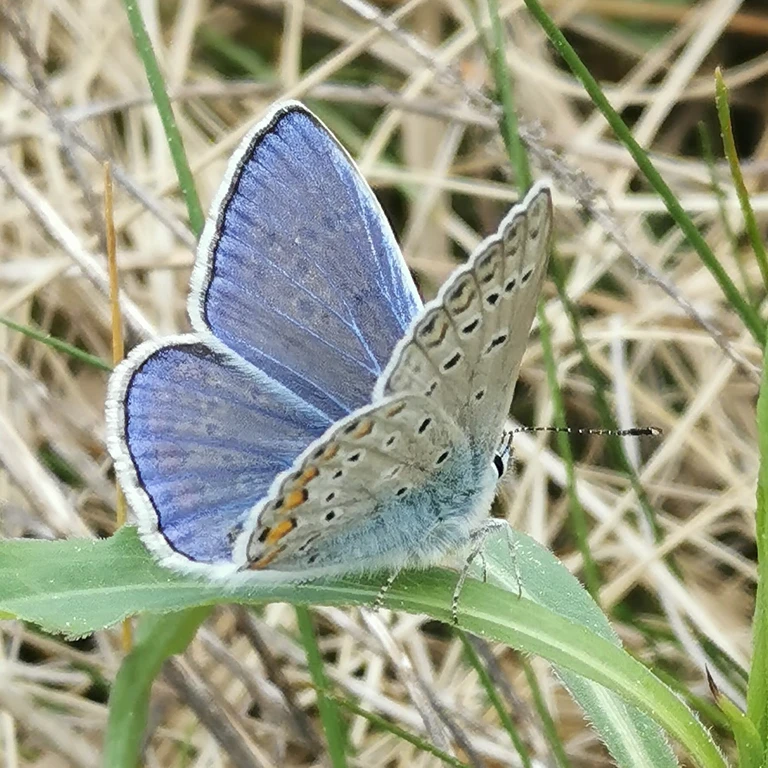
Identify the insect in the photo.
Polyommatus icarus
